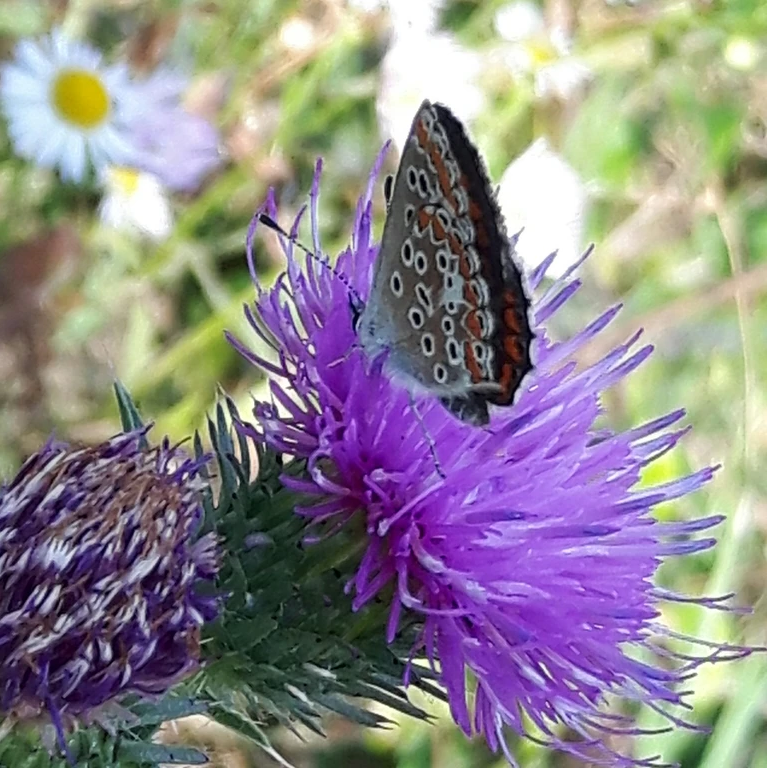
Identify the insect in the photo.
Aricia agestis/artaxerxes
